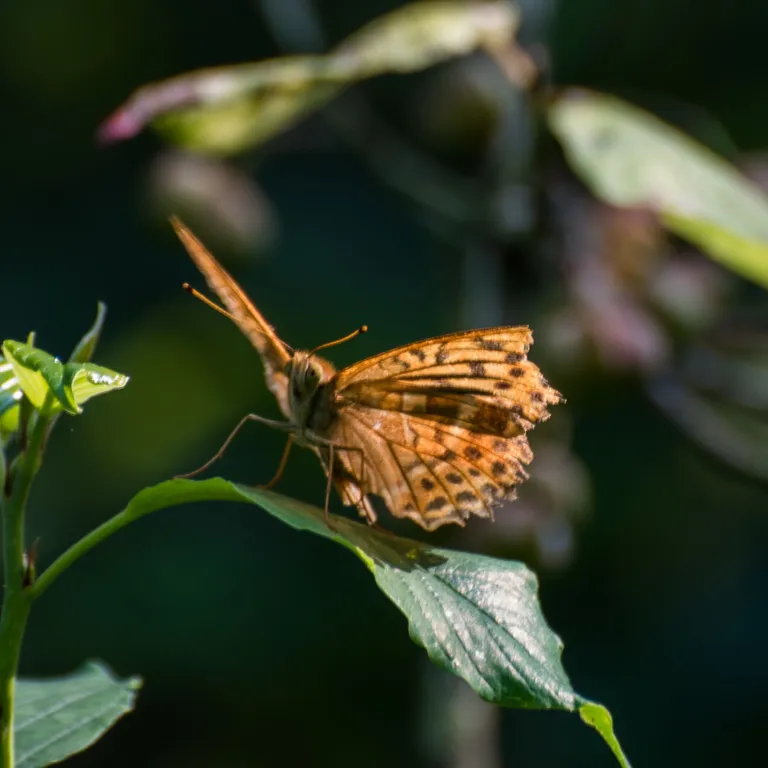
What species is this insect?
Argynnis paphia
